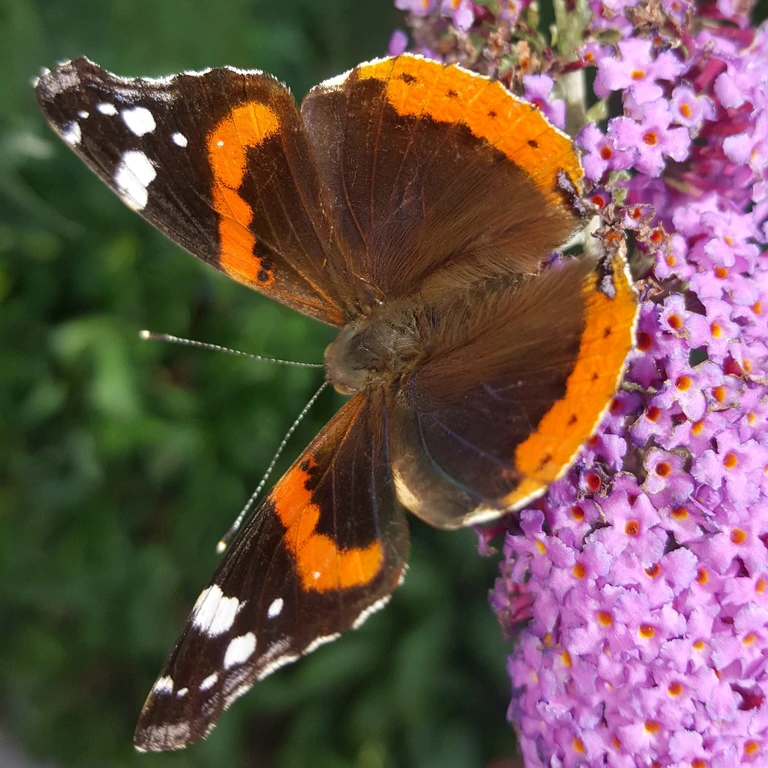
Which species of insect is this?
Vanessa atalanta
